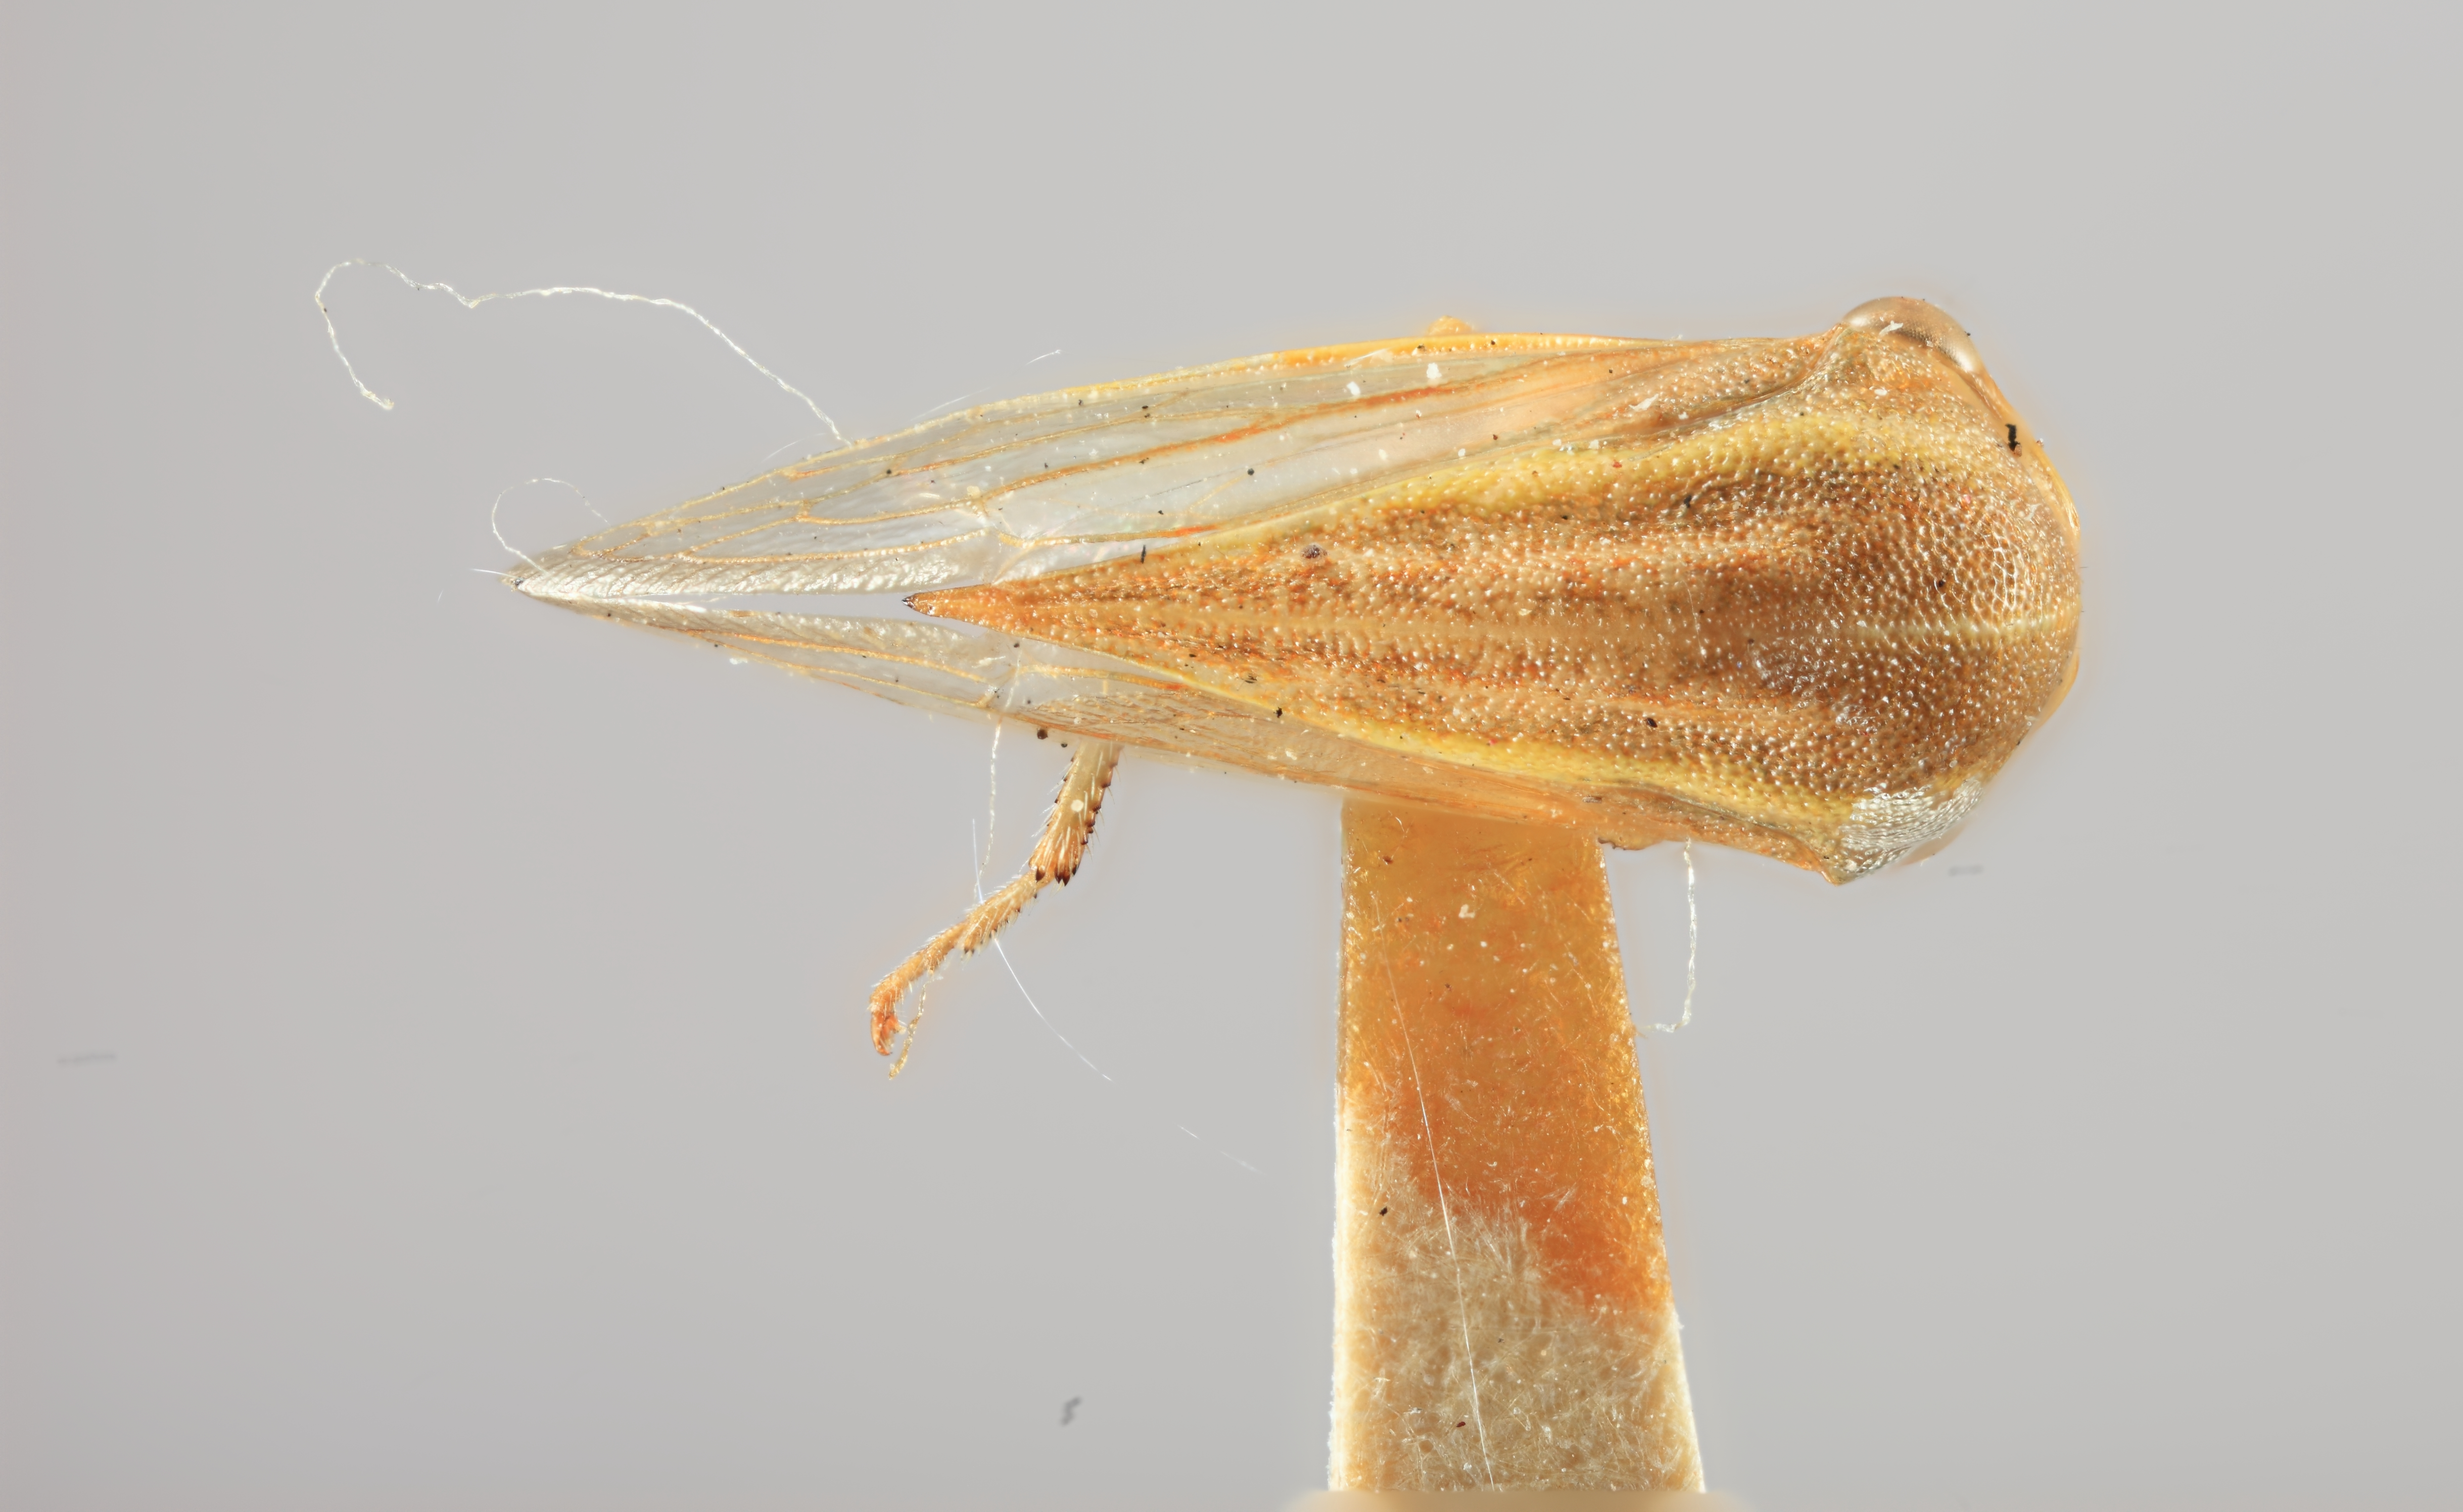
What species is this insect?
Tortistilus trilineatus
